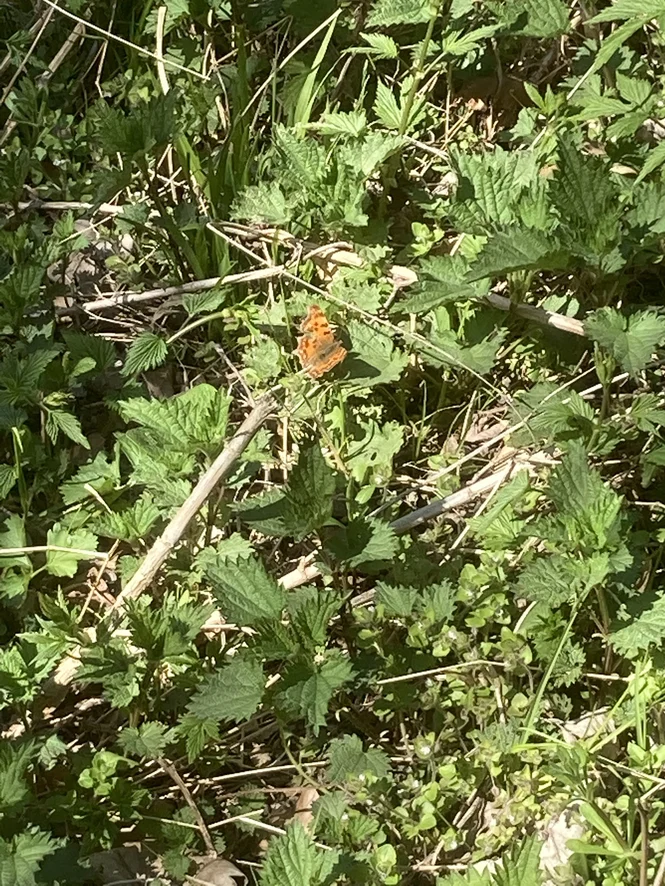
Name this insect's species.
Polygonia c-album
